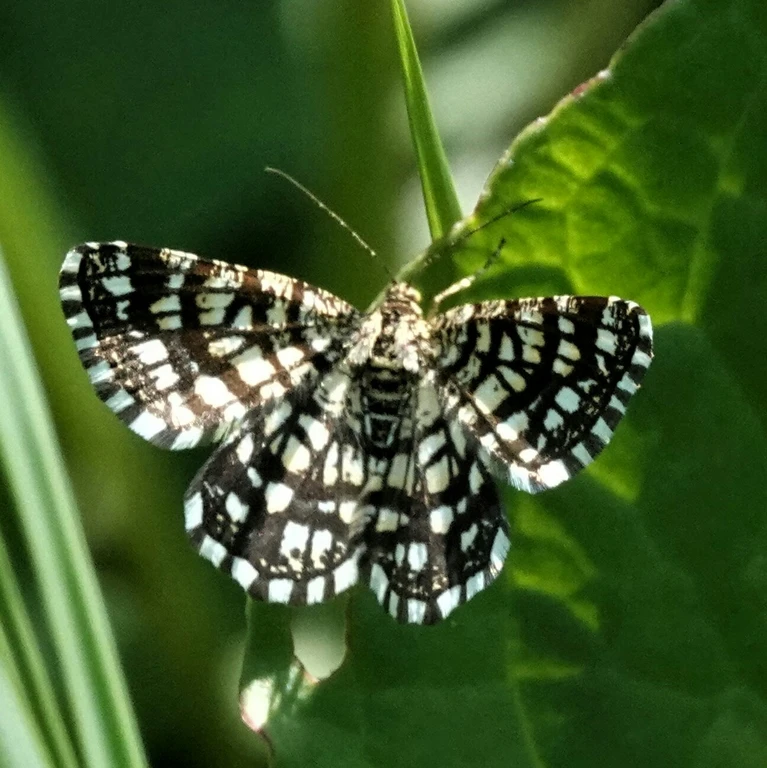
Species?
Chiasmia clathrata
